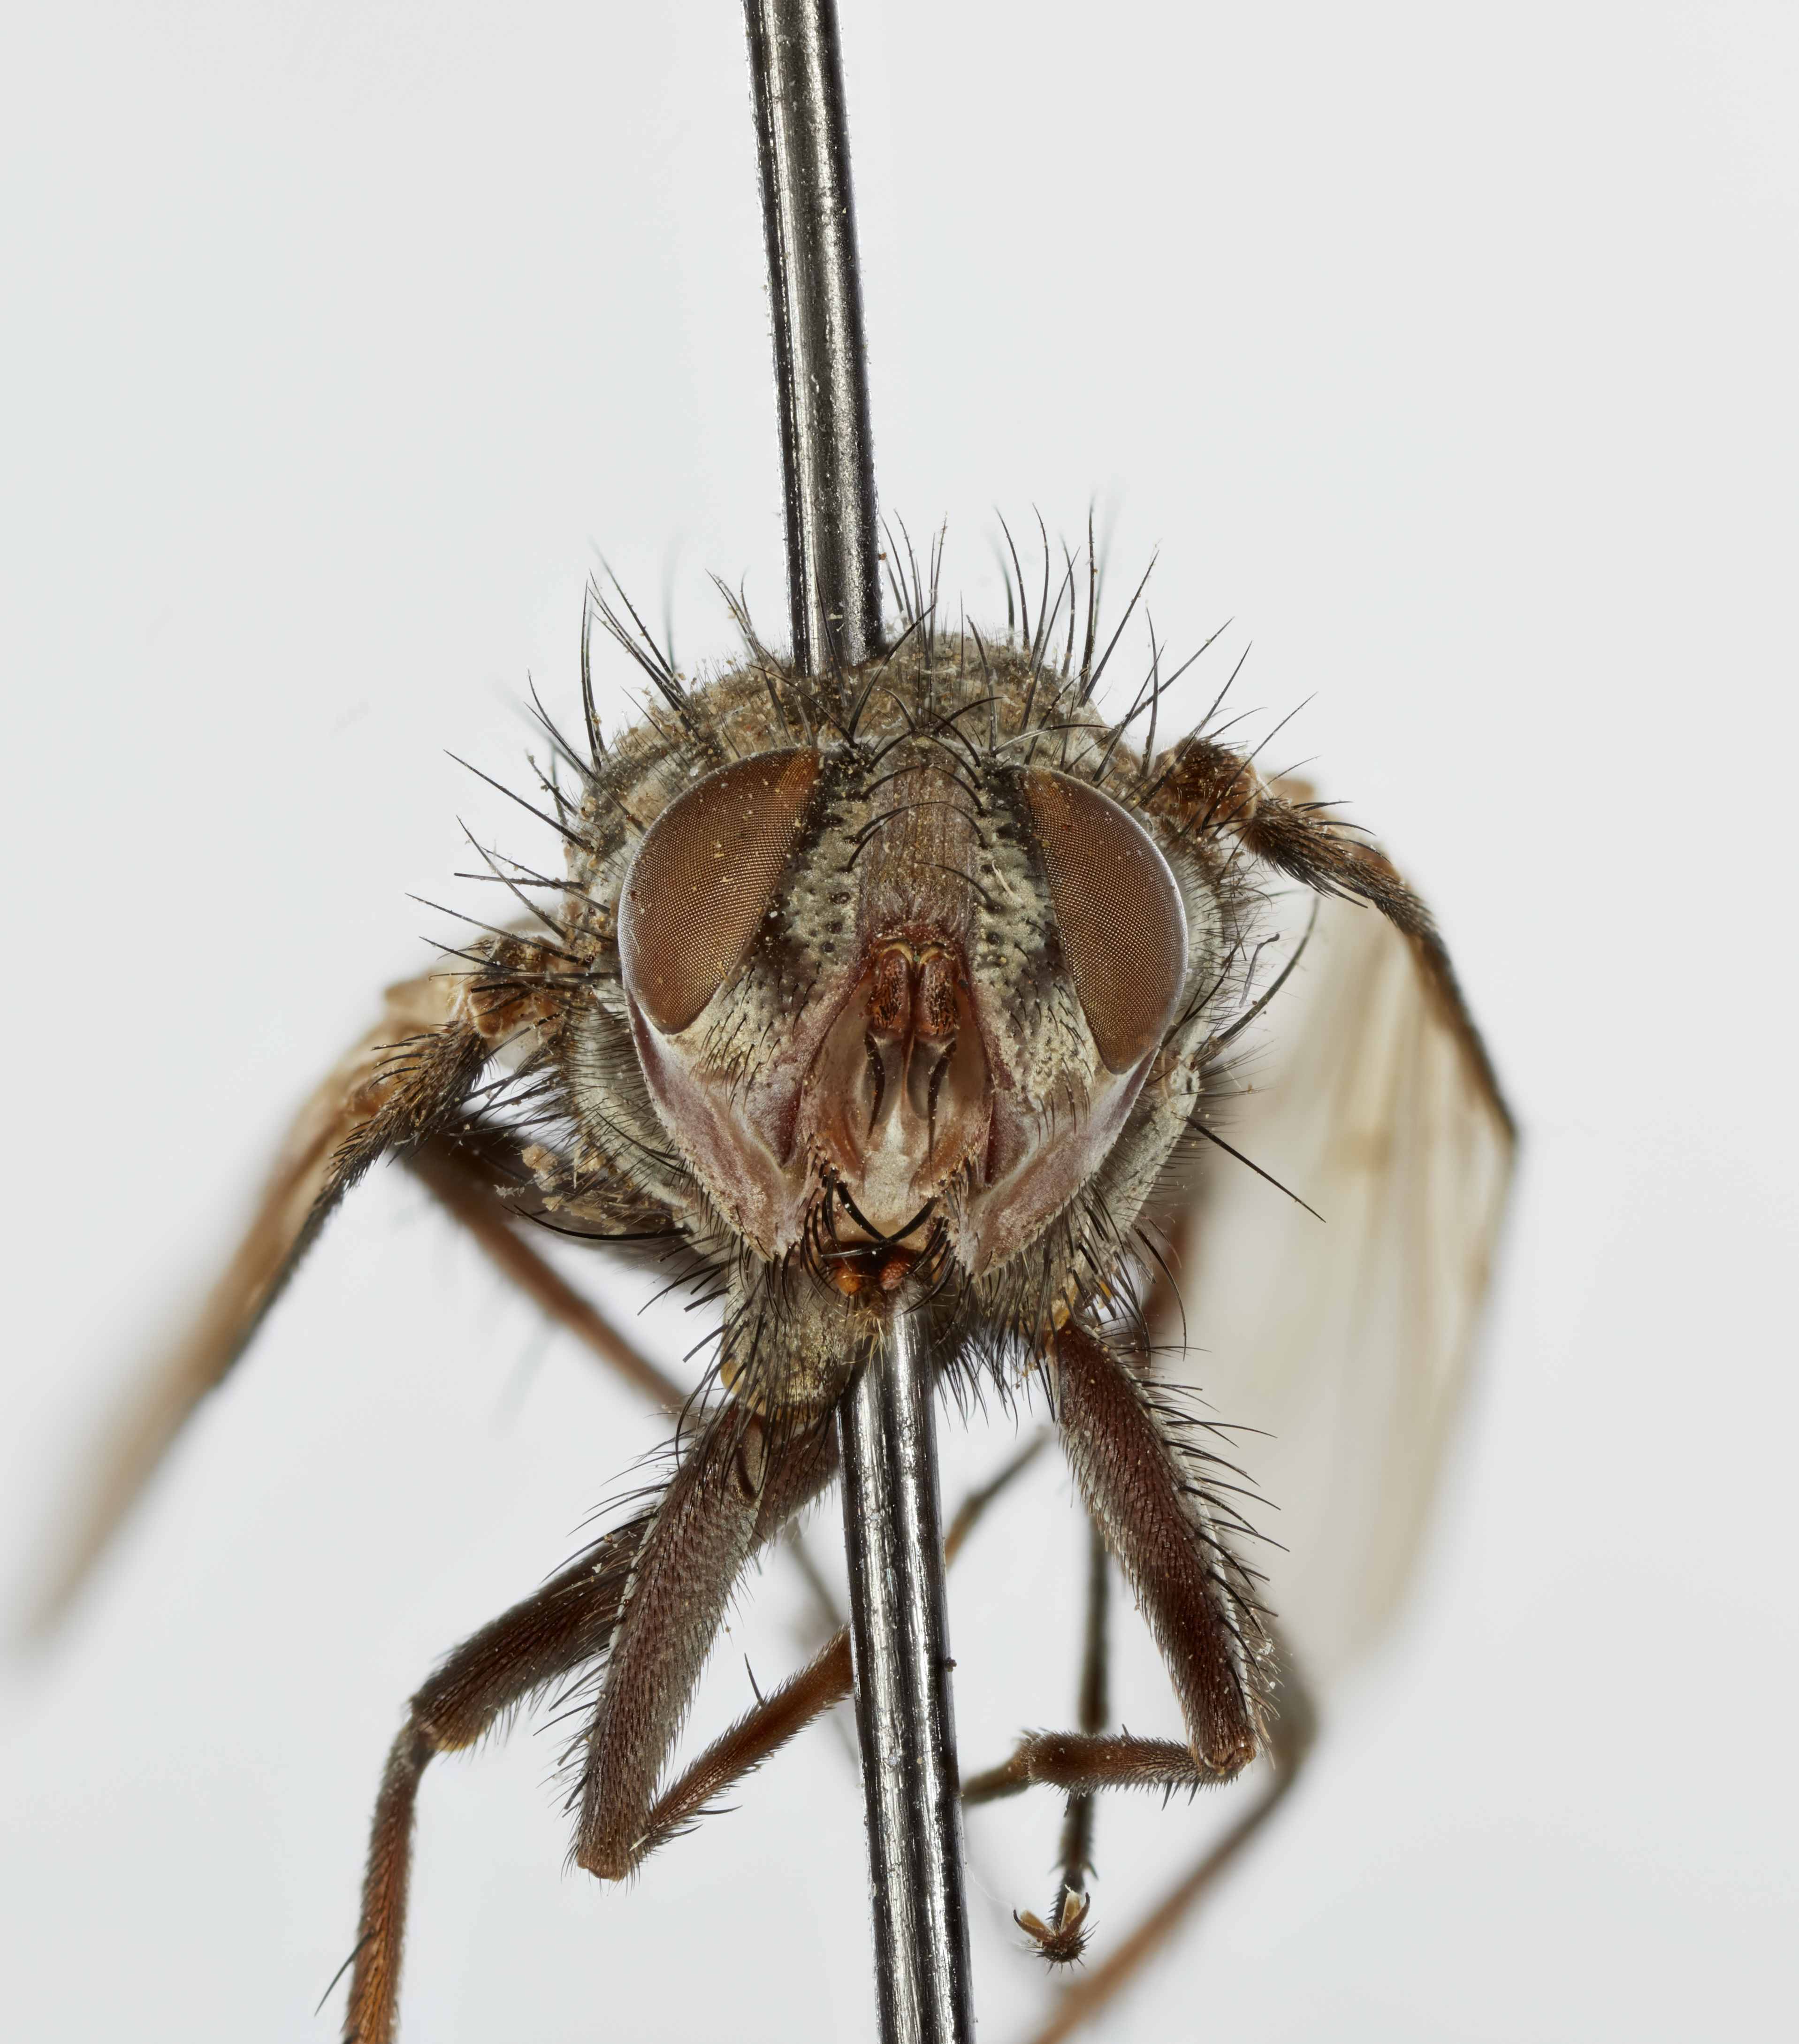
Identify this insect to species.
Morphodexia microphthalmoides
